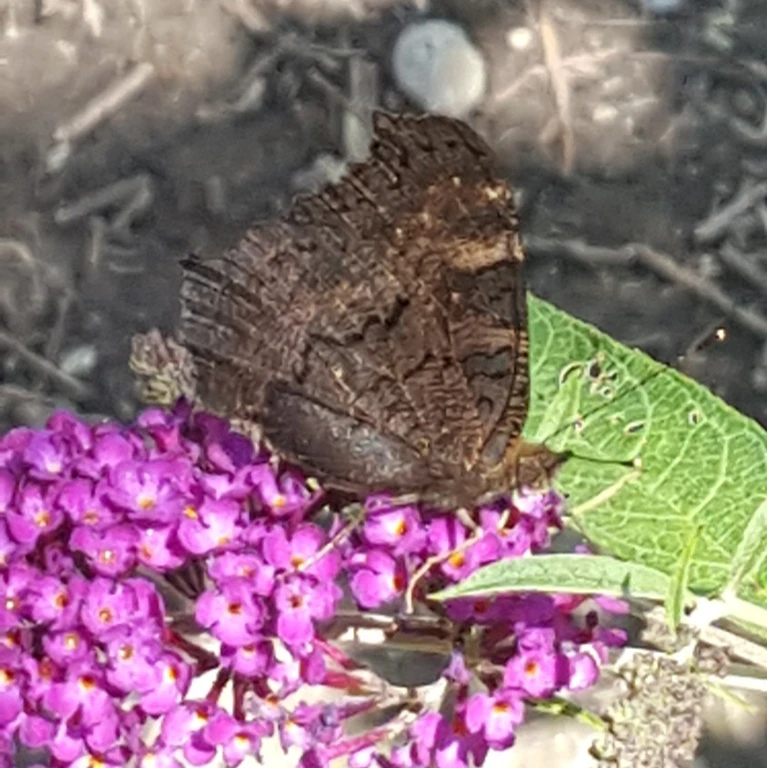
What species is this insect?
Aglais io
